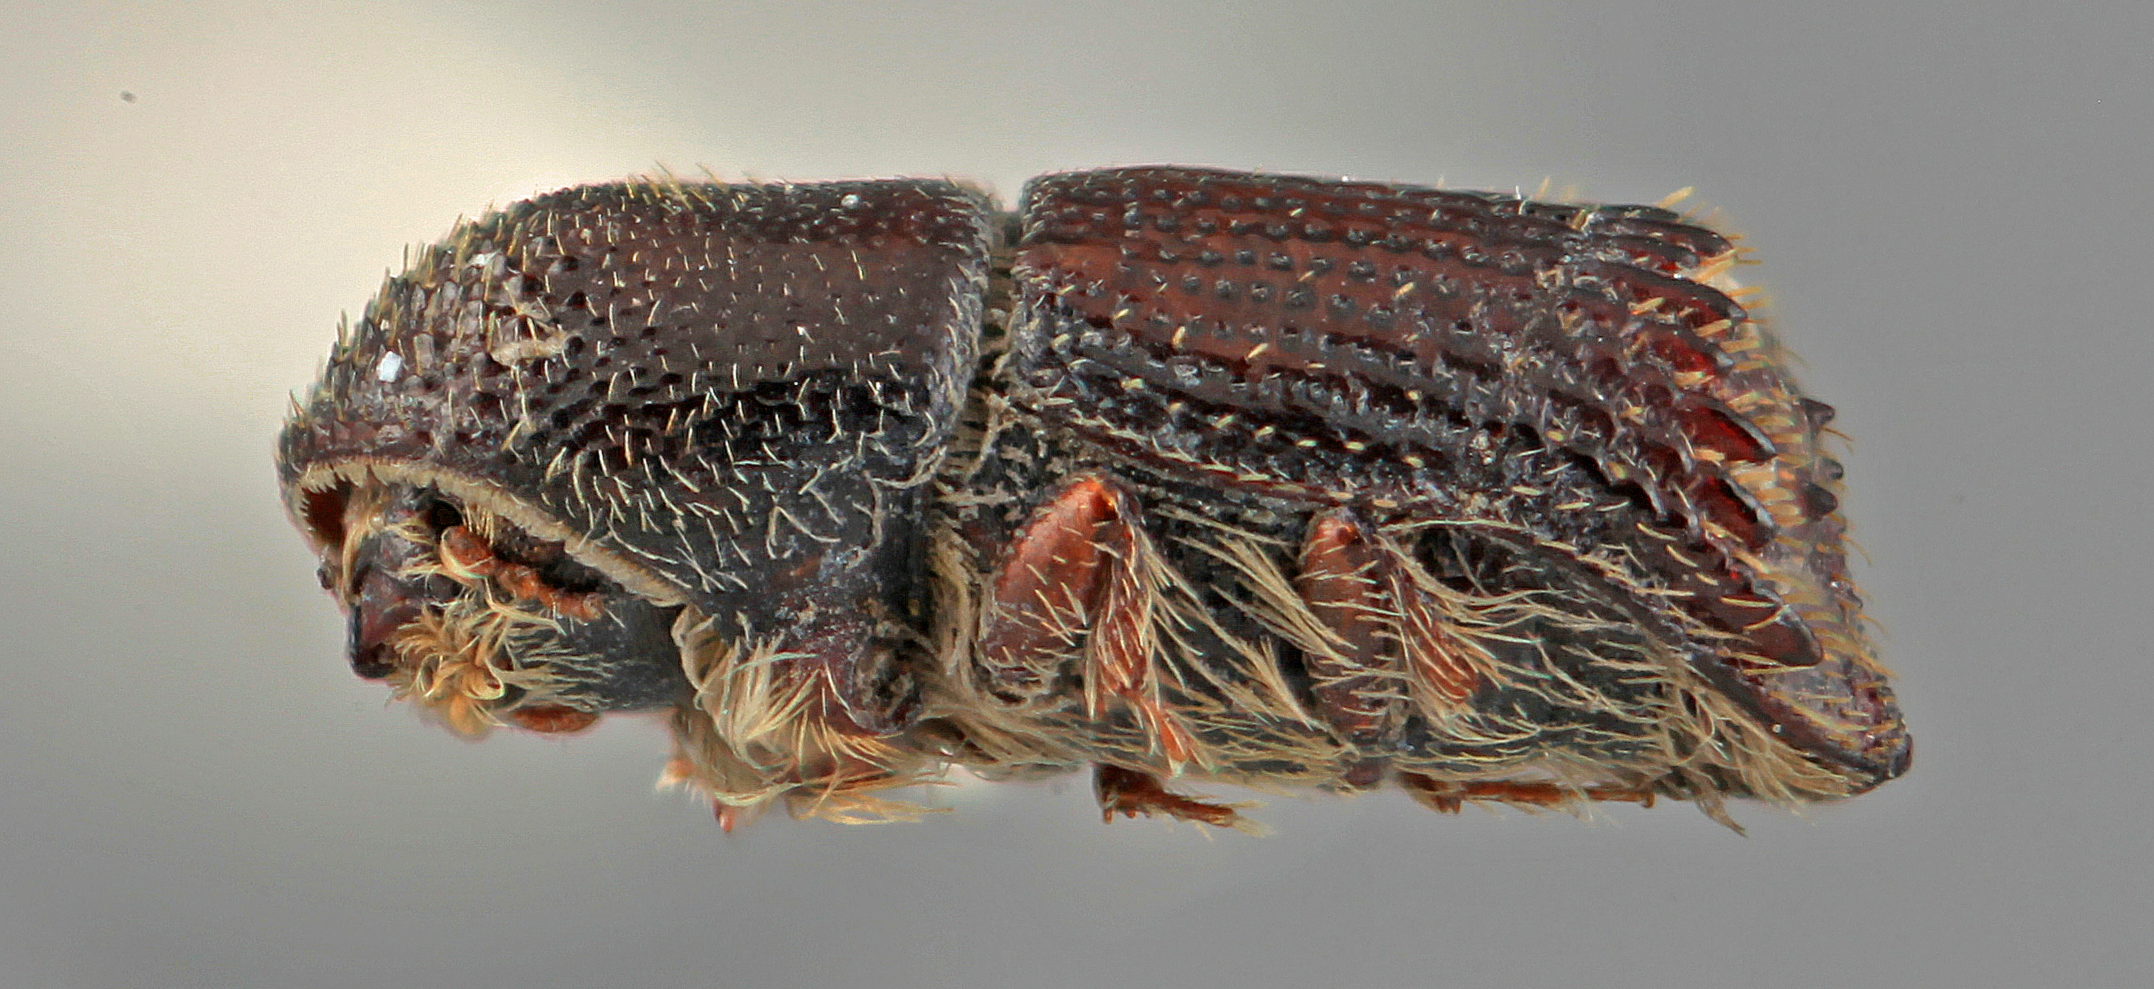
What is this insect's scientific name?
Hylocurus alternus
